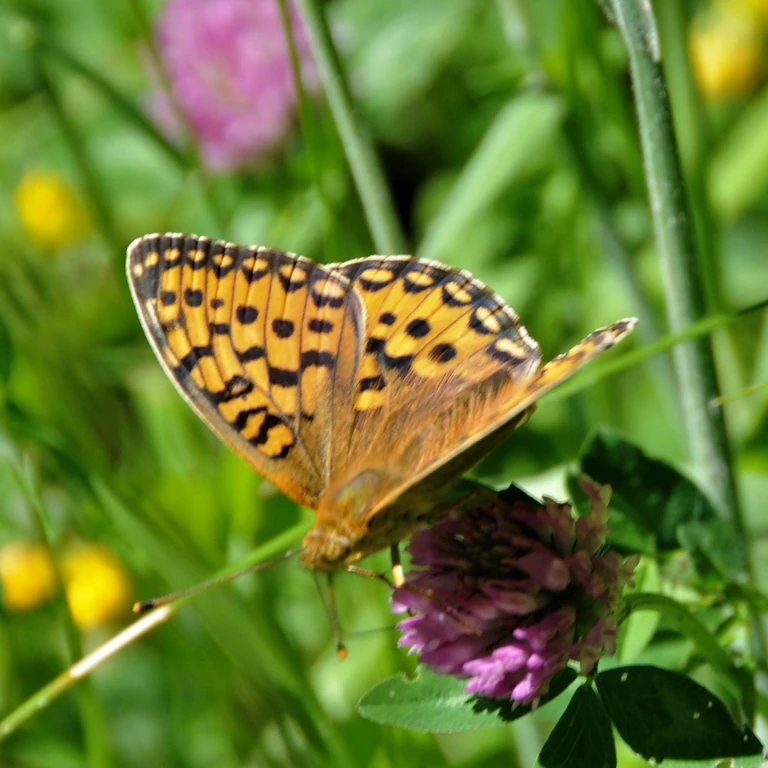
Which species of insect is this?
Speyeria aglaja
